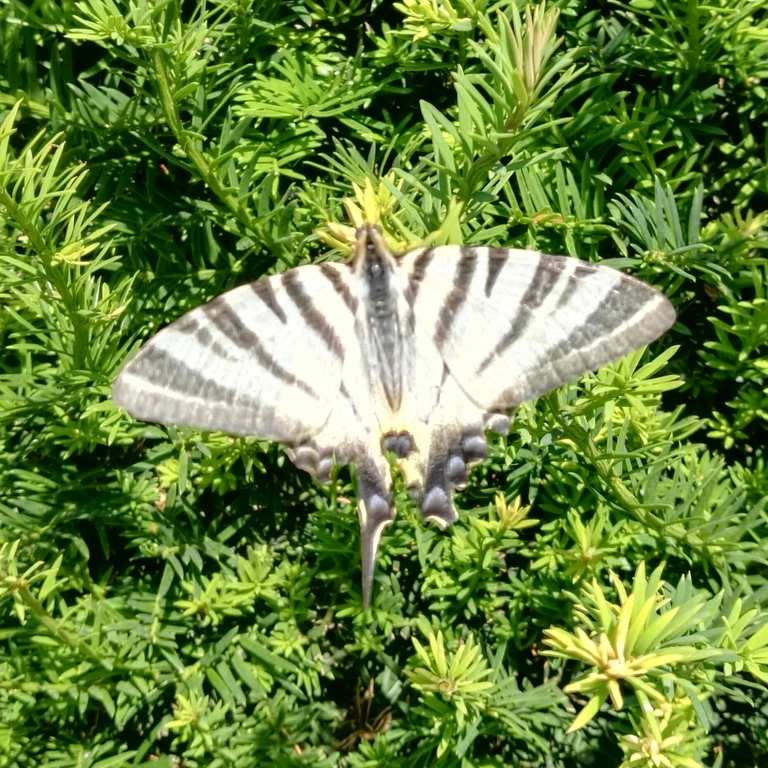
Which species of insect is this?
Iphiclides podalirius
